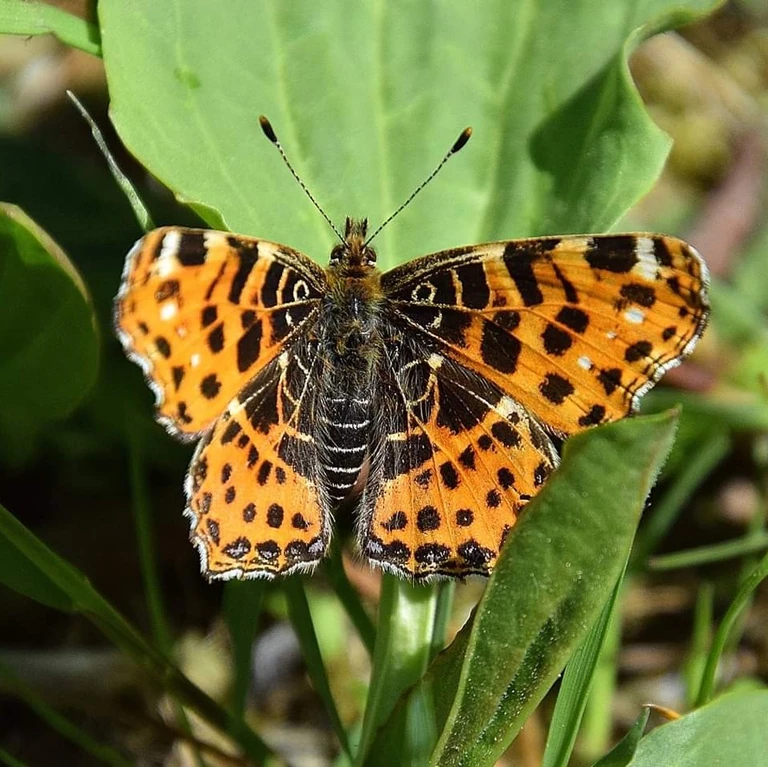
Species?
Araschnia levana
